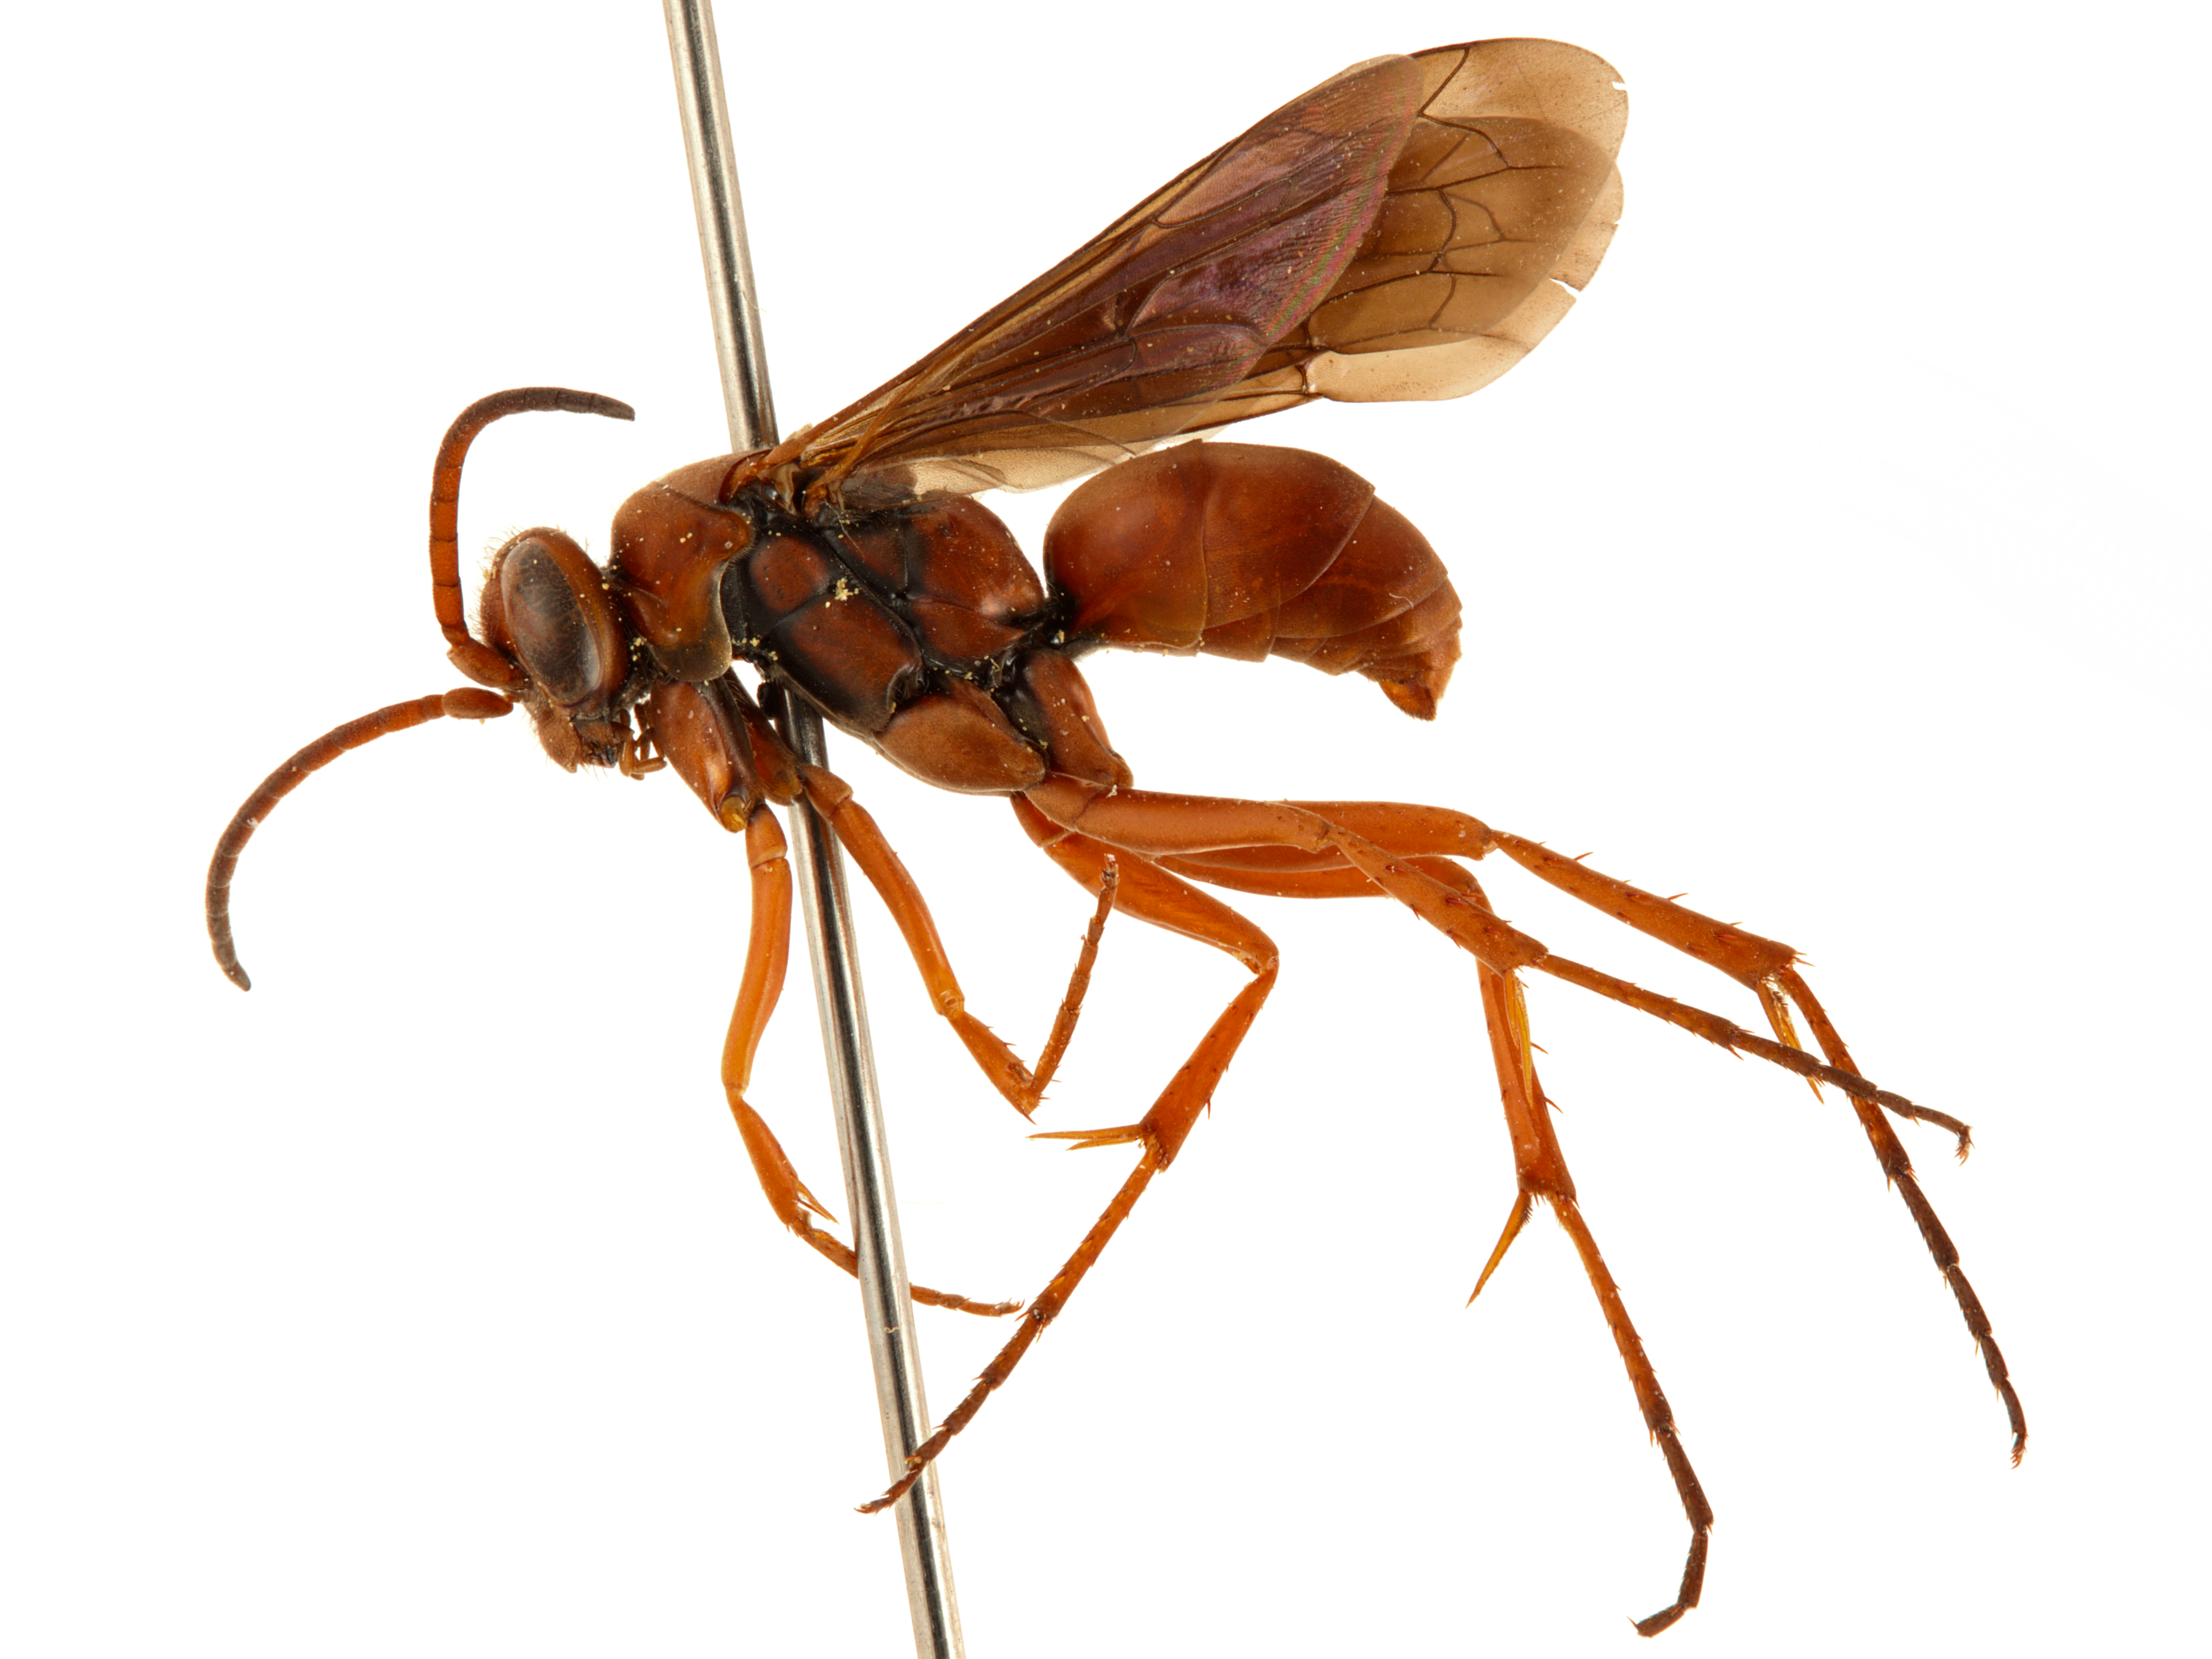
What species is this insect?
Tachypompilus unicolor
